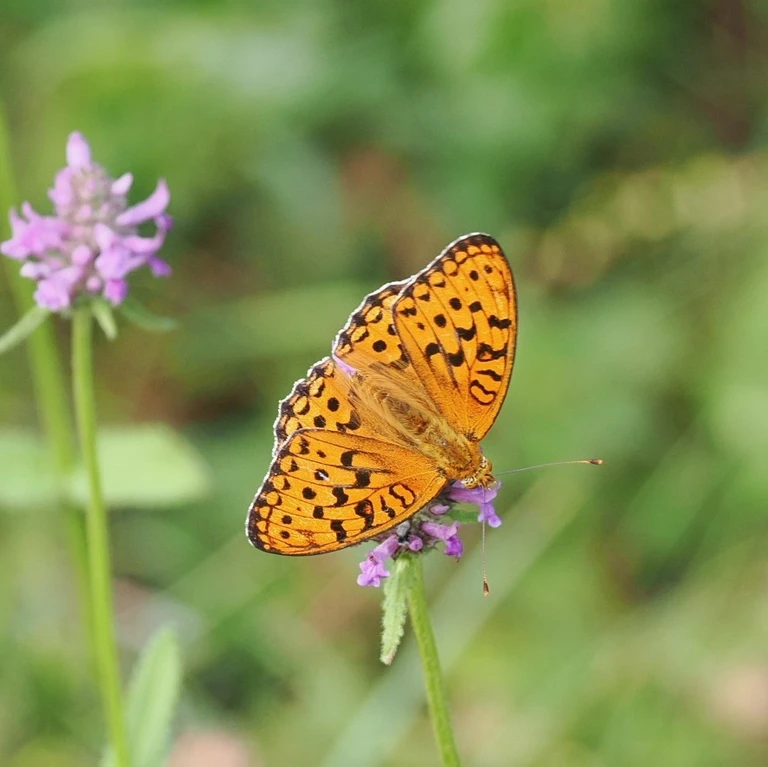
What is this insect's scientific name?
Fabriciana adippe
